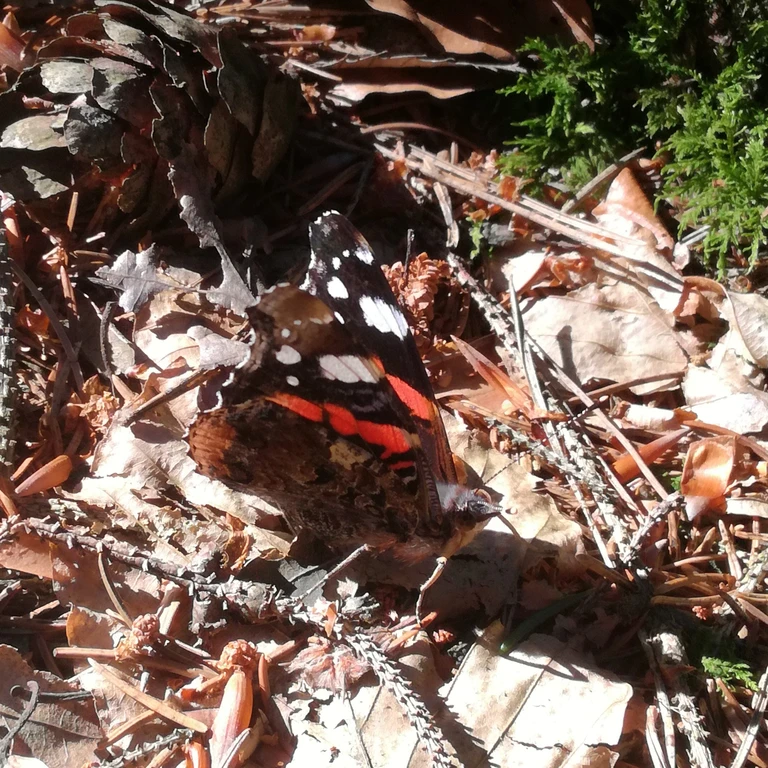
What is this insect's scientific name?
Vanessa atalanta
